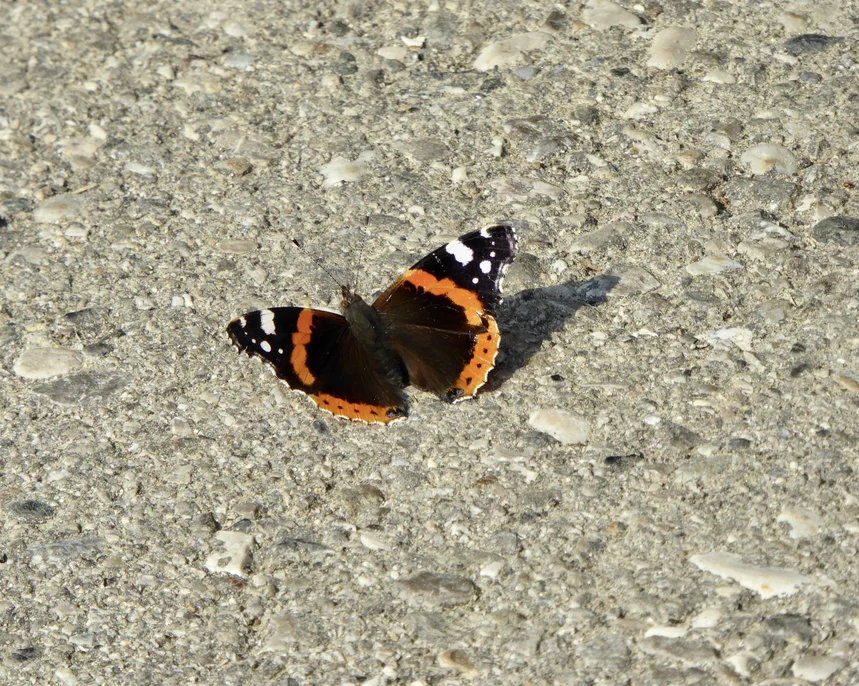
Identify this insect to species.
Vanessa atalanta
